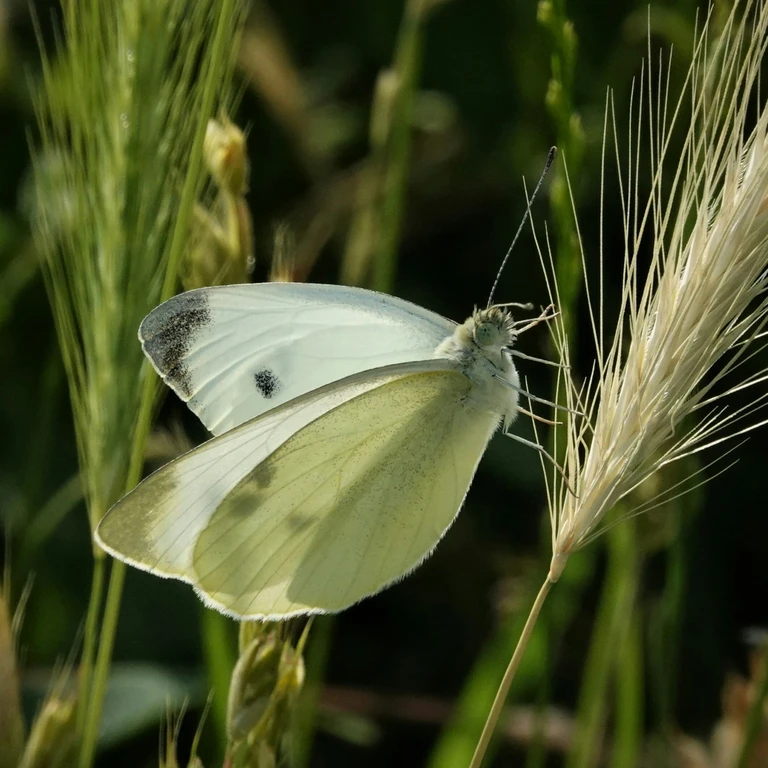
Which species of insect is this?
Pieris rapae
